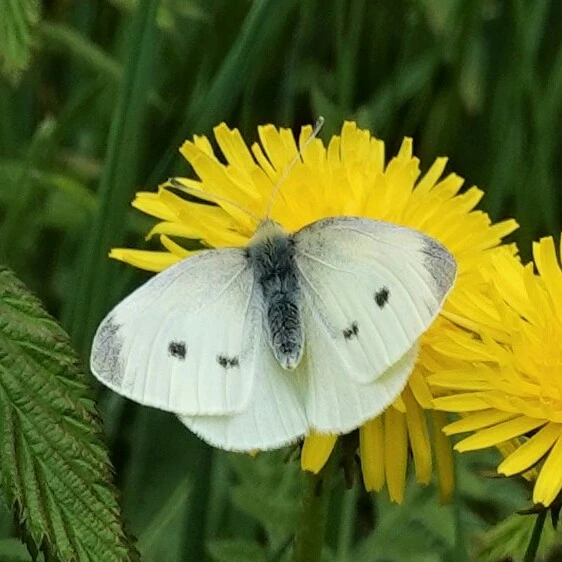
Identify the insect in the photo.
Pieris rapae
